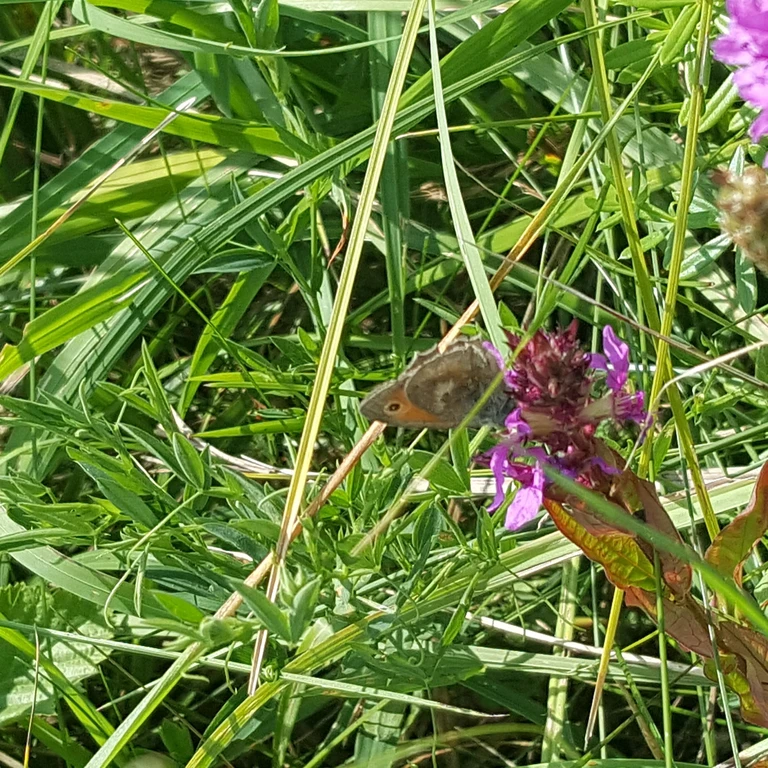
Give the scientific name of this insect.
Coenonympha pamphilus
